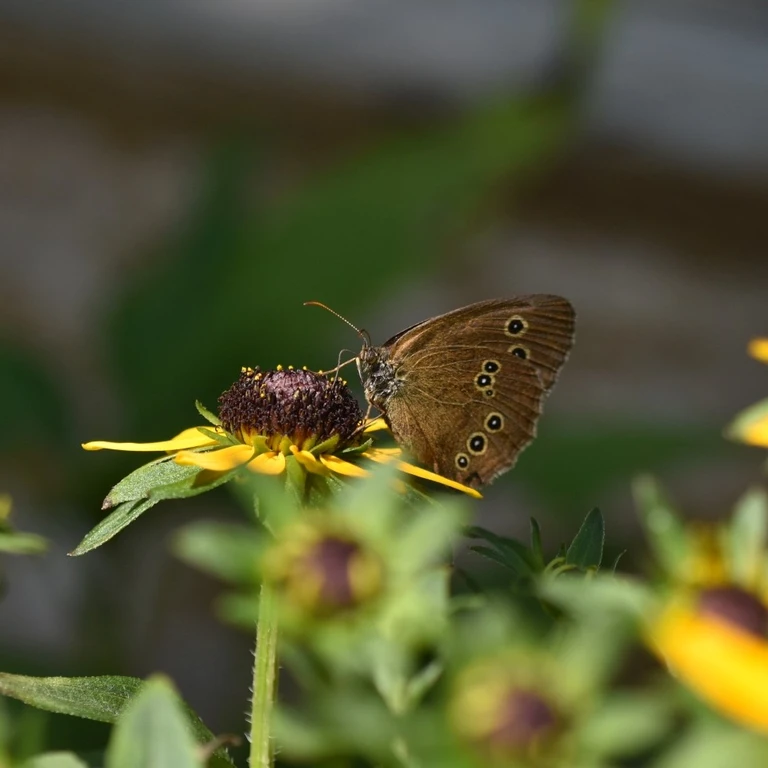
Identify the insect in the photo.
Aphantopus hyperantus
